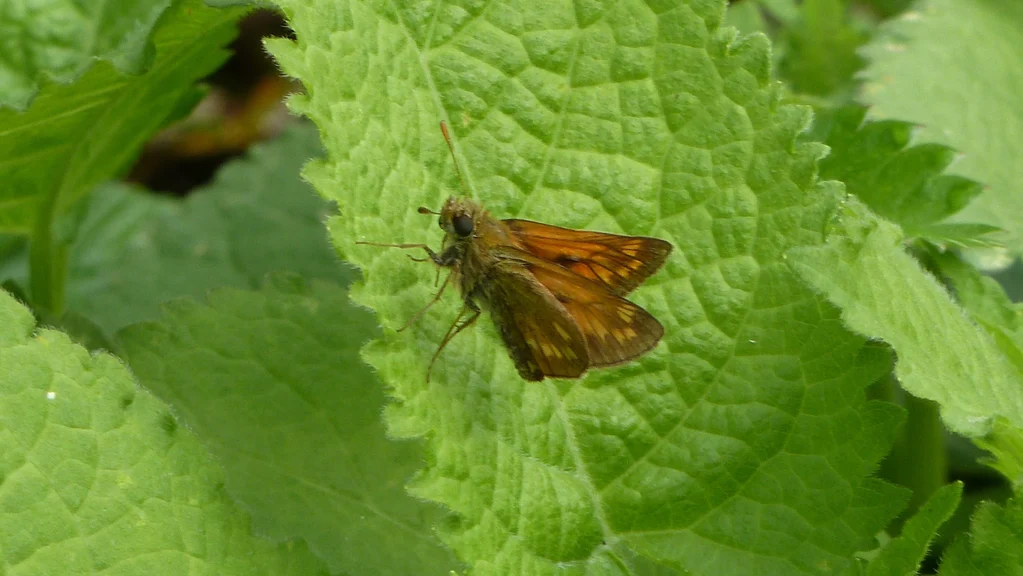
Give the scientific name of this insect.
Ochlodes sylvanus (also Ochlodes venata)
